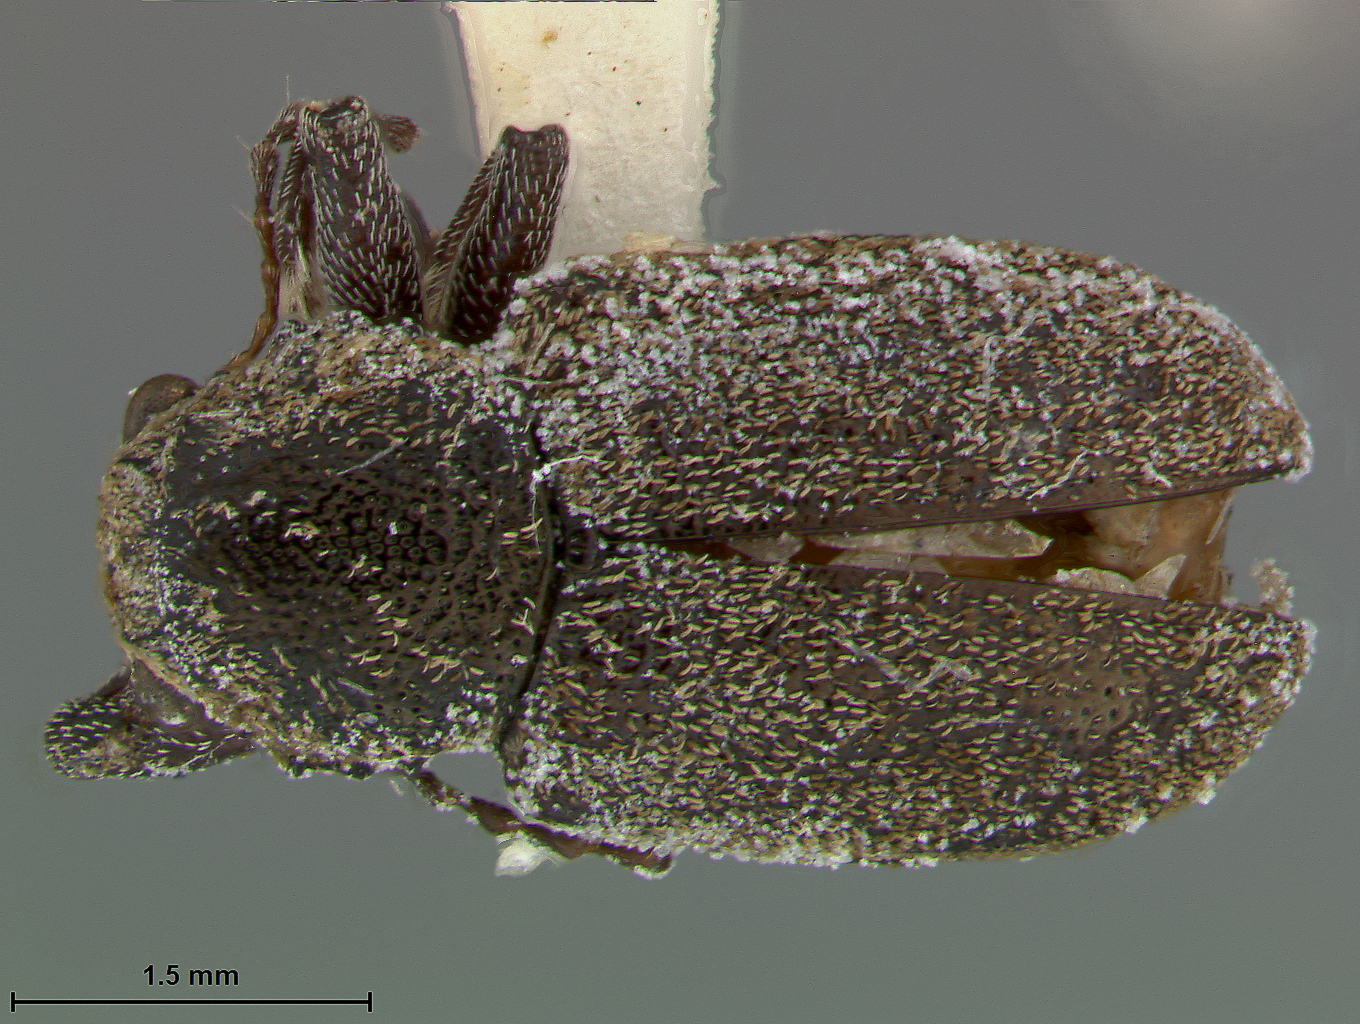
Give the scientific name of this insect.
Myochrous blakeae
